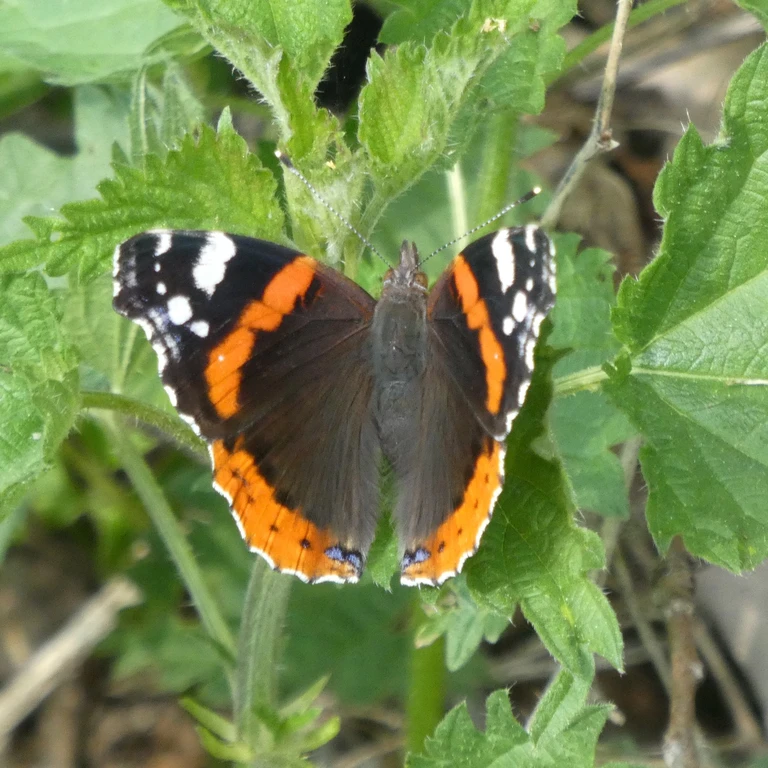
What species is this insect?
Vanessa atalanta
